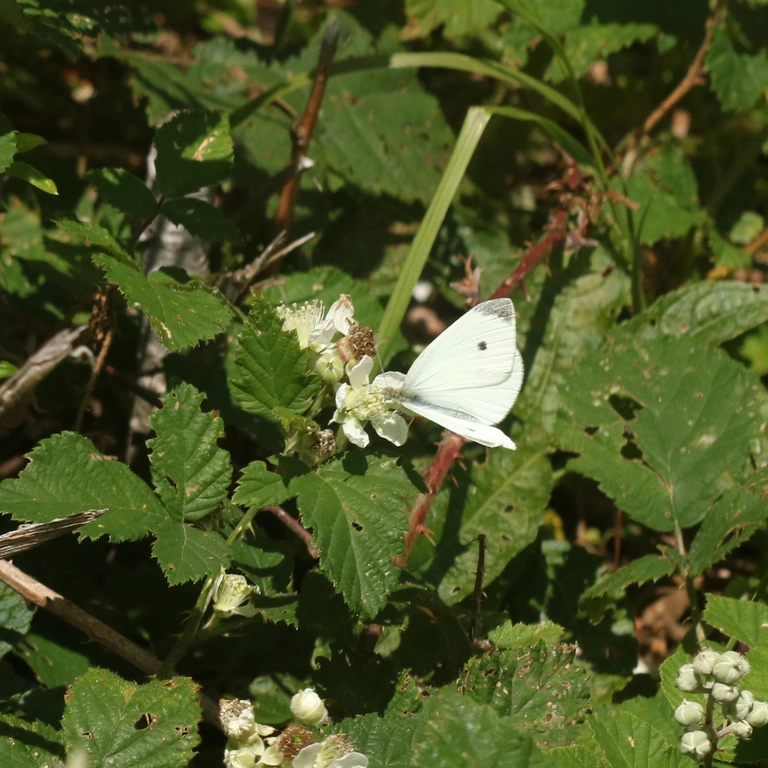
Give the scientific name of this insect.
Pieris rapae
